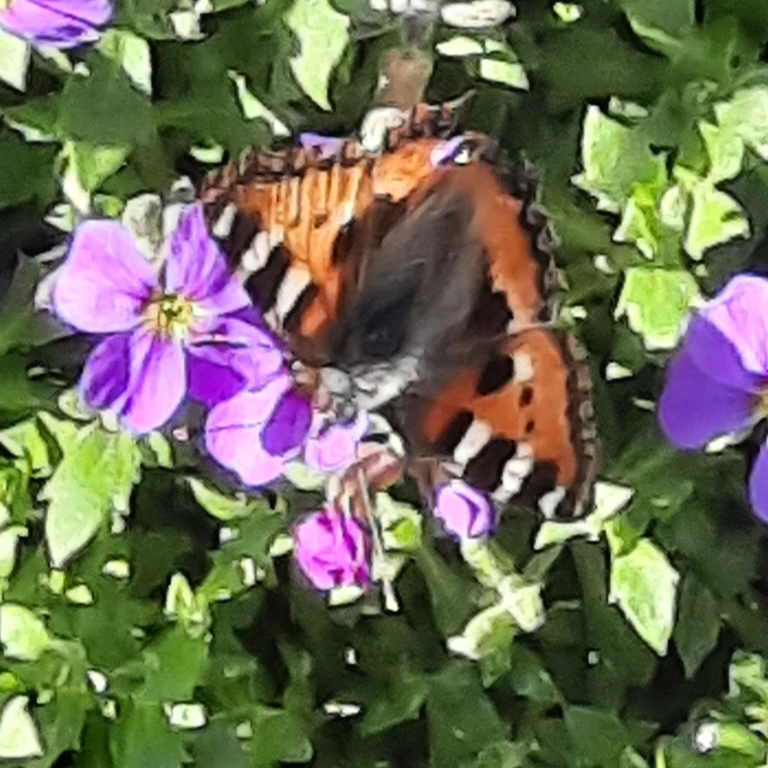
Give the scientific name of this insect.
Aglais urticae
